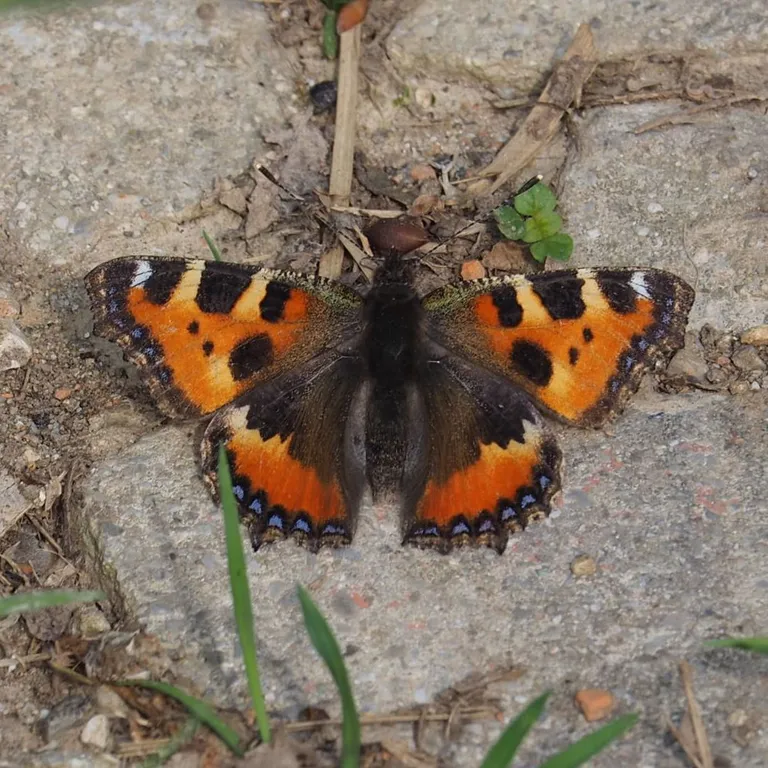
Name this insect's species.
Aglais urticae
